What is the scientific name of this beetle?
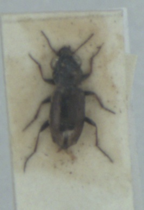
Notiophilus biguttatus
